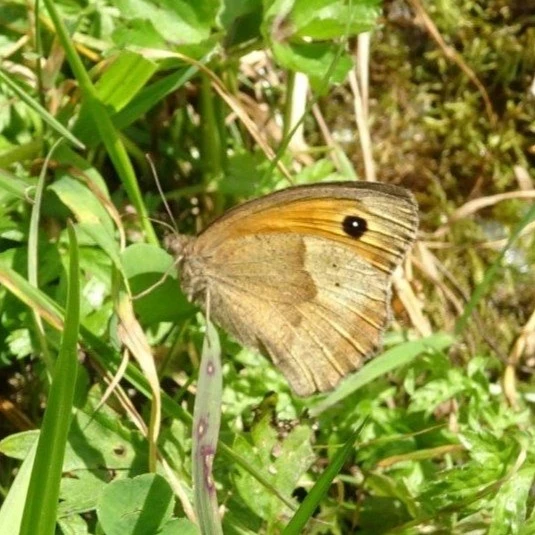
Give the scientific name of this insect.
Maniola jurtina
